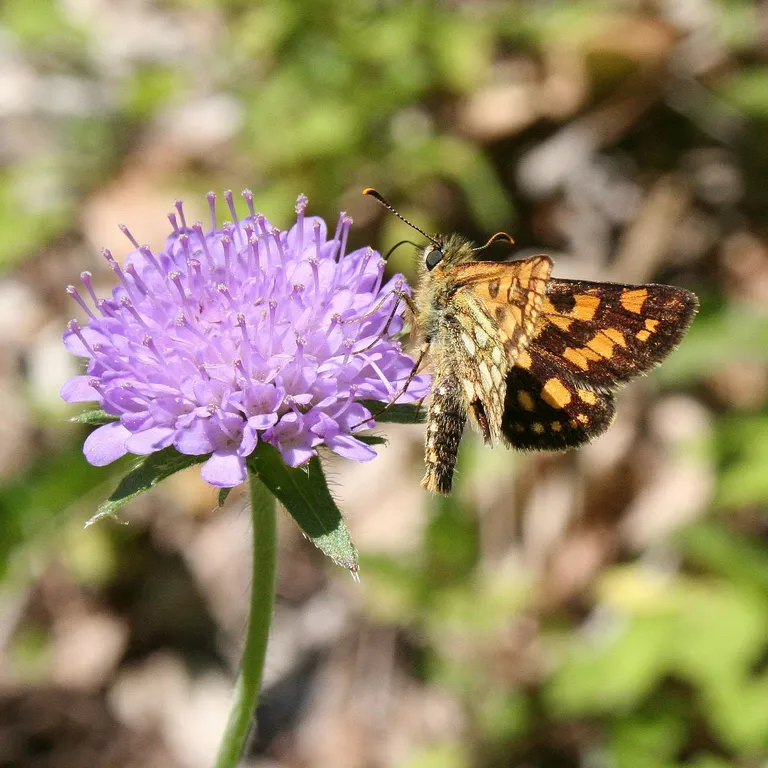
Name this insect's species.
Carterocephalus palaemon
